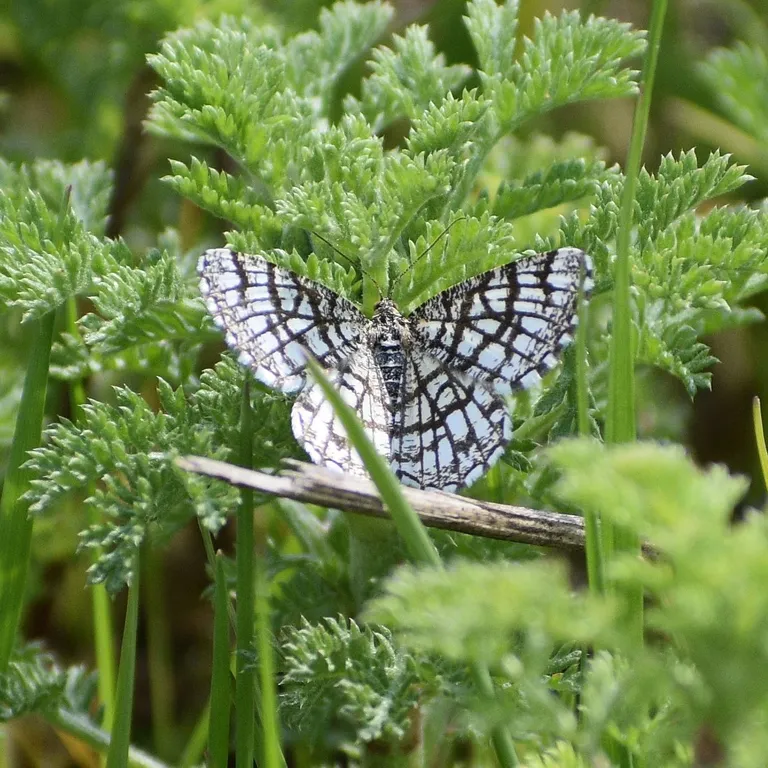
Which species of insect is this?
Chiasmia clathrata
